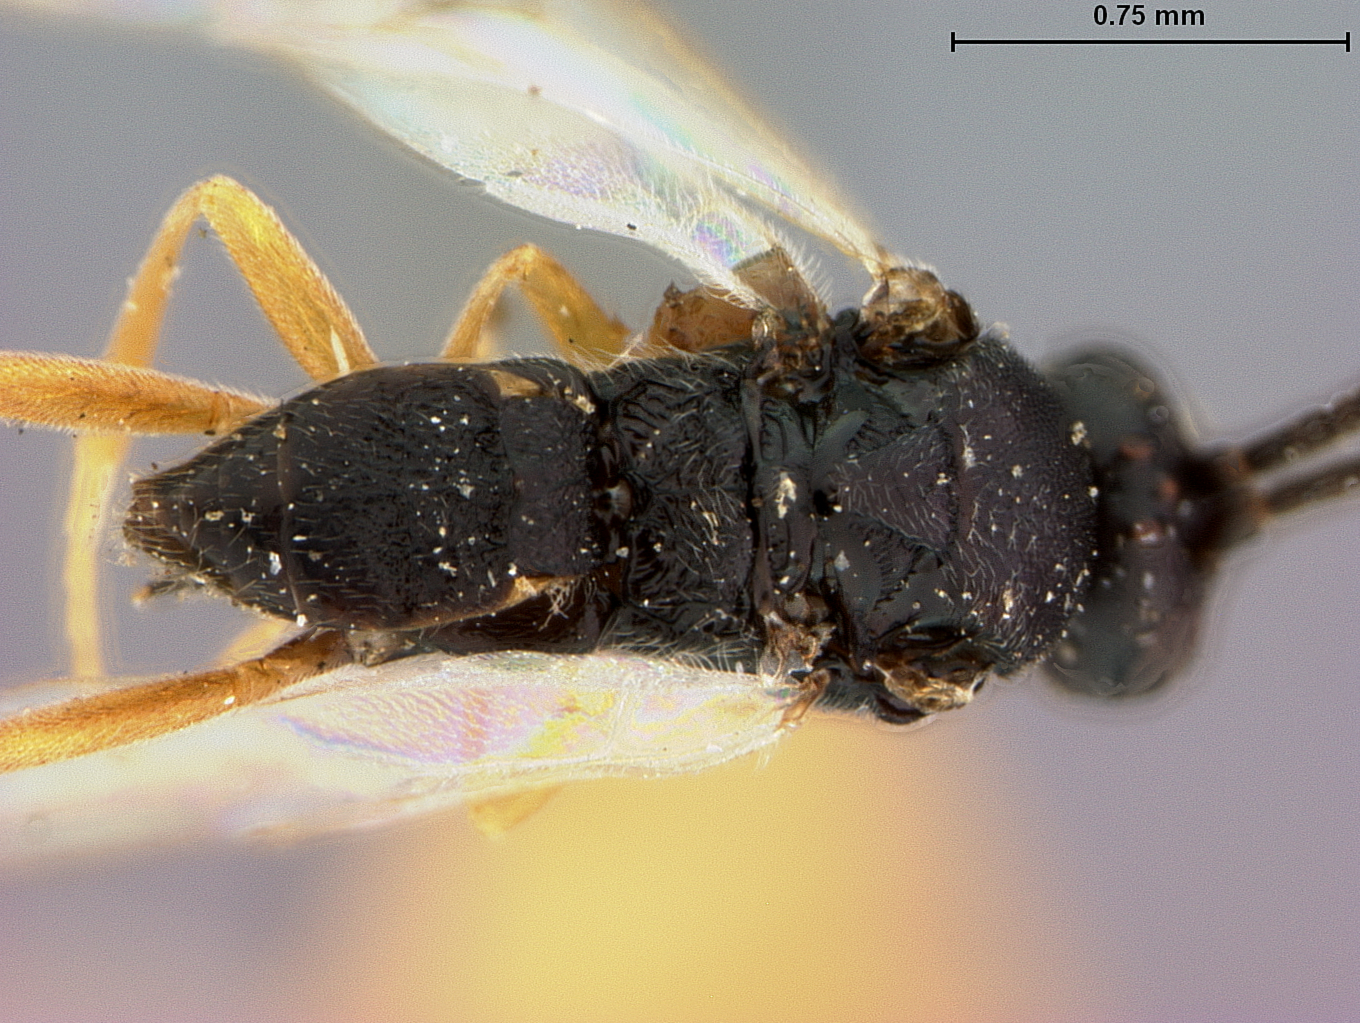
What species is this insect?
Apanteles delicatus
